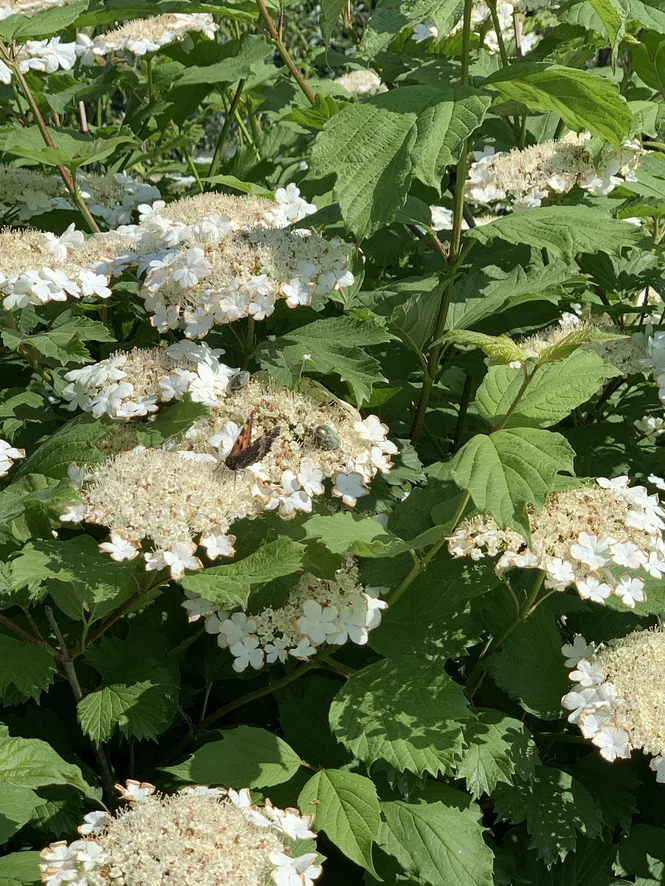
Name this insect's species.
Aglais urticae
